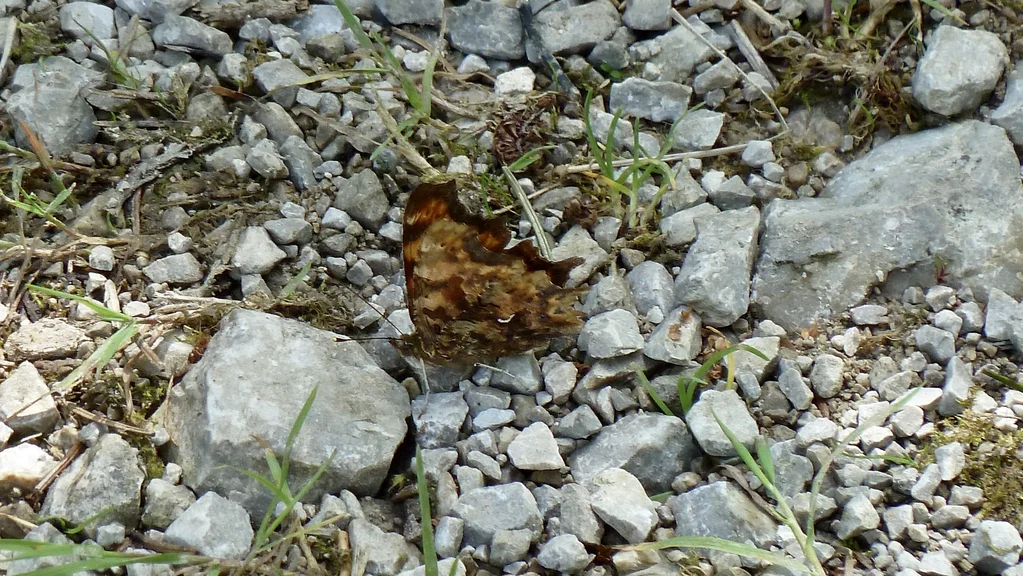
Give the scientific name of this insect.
Polygonia c-album
